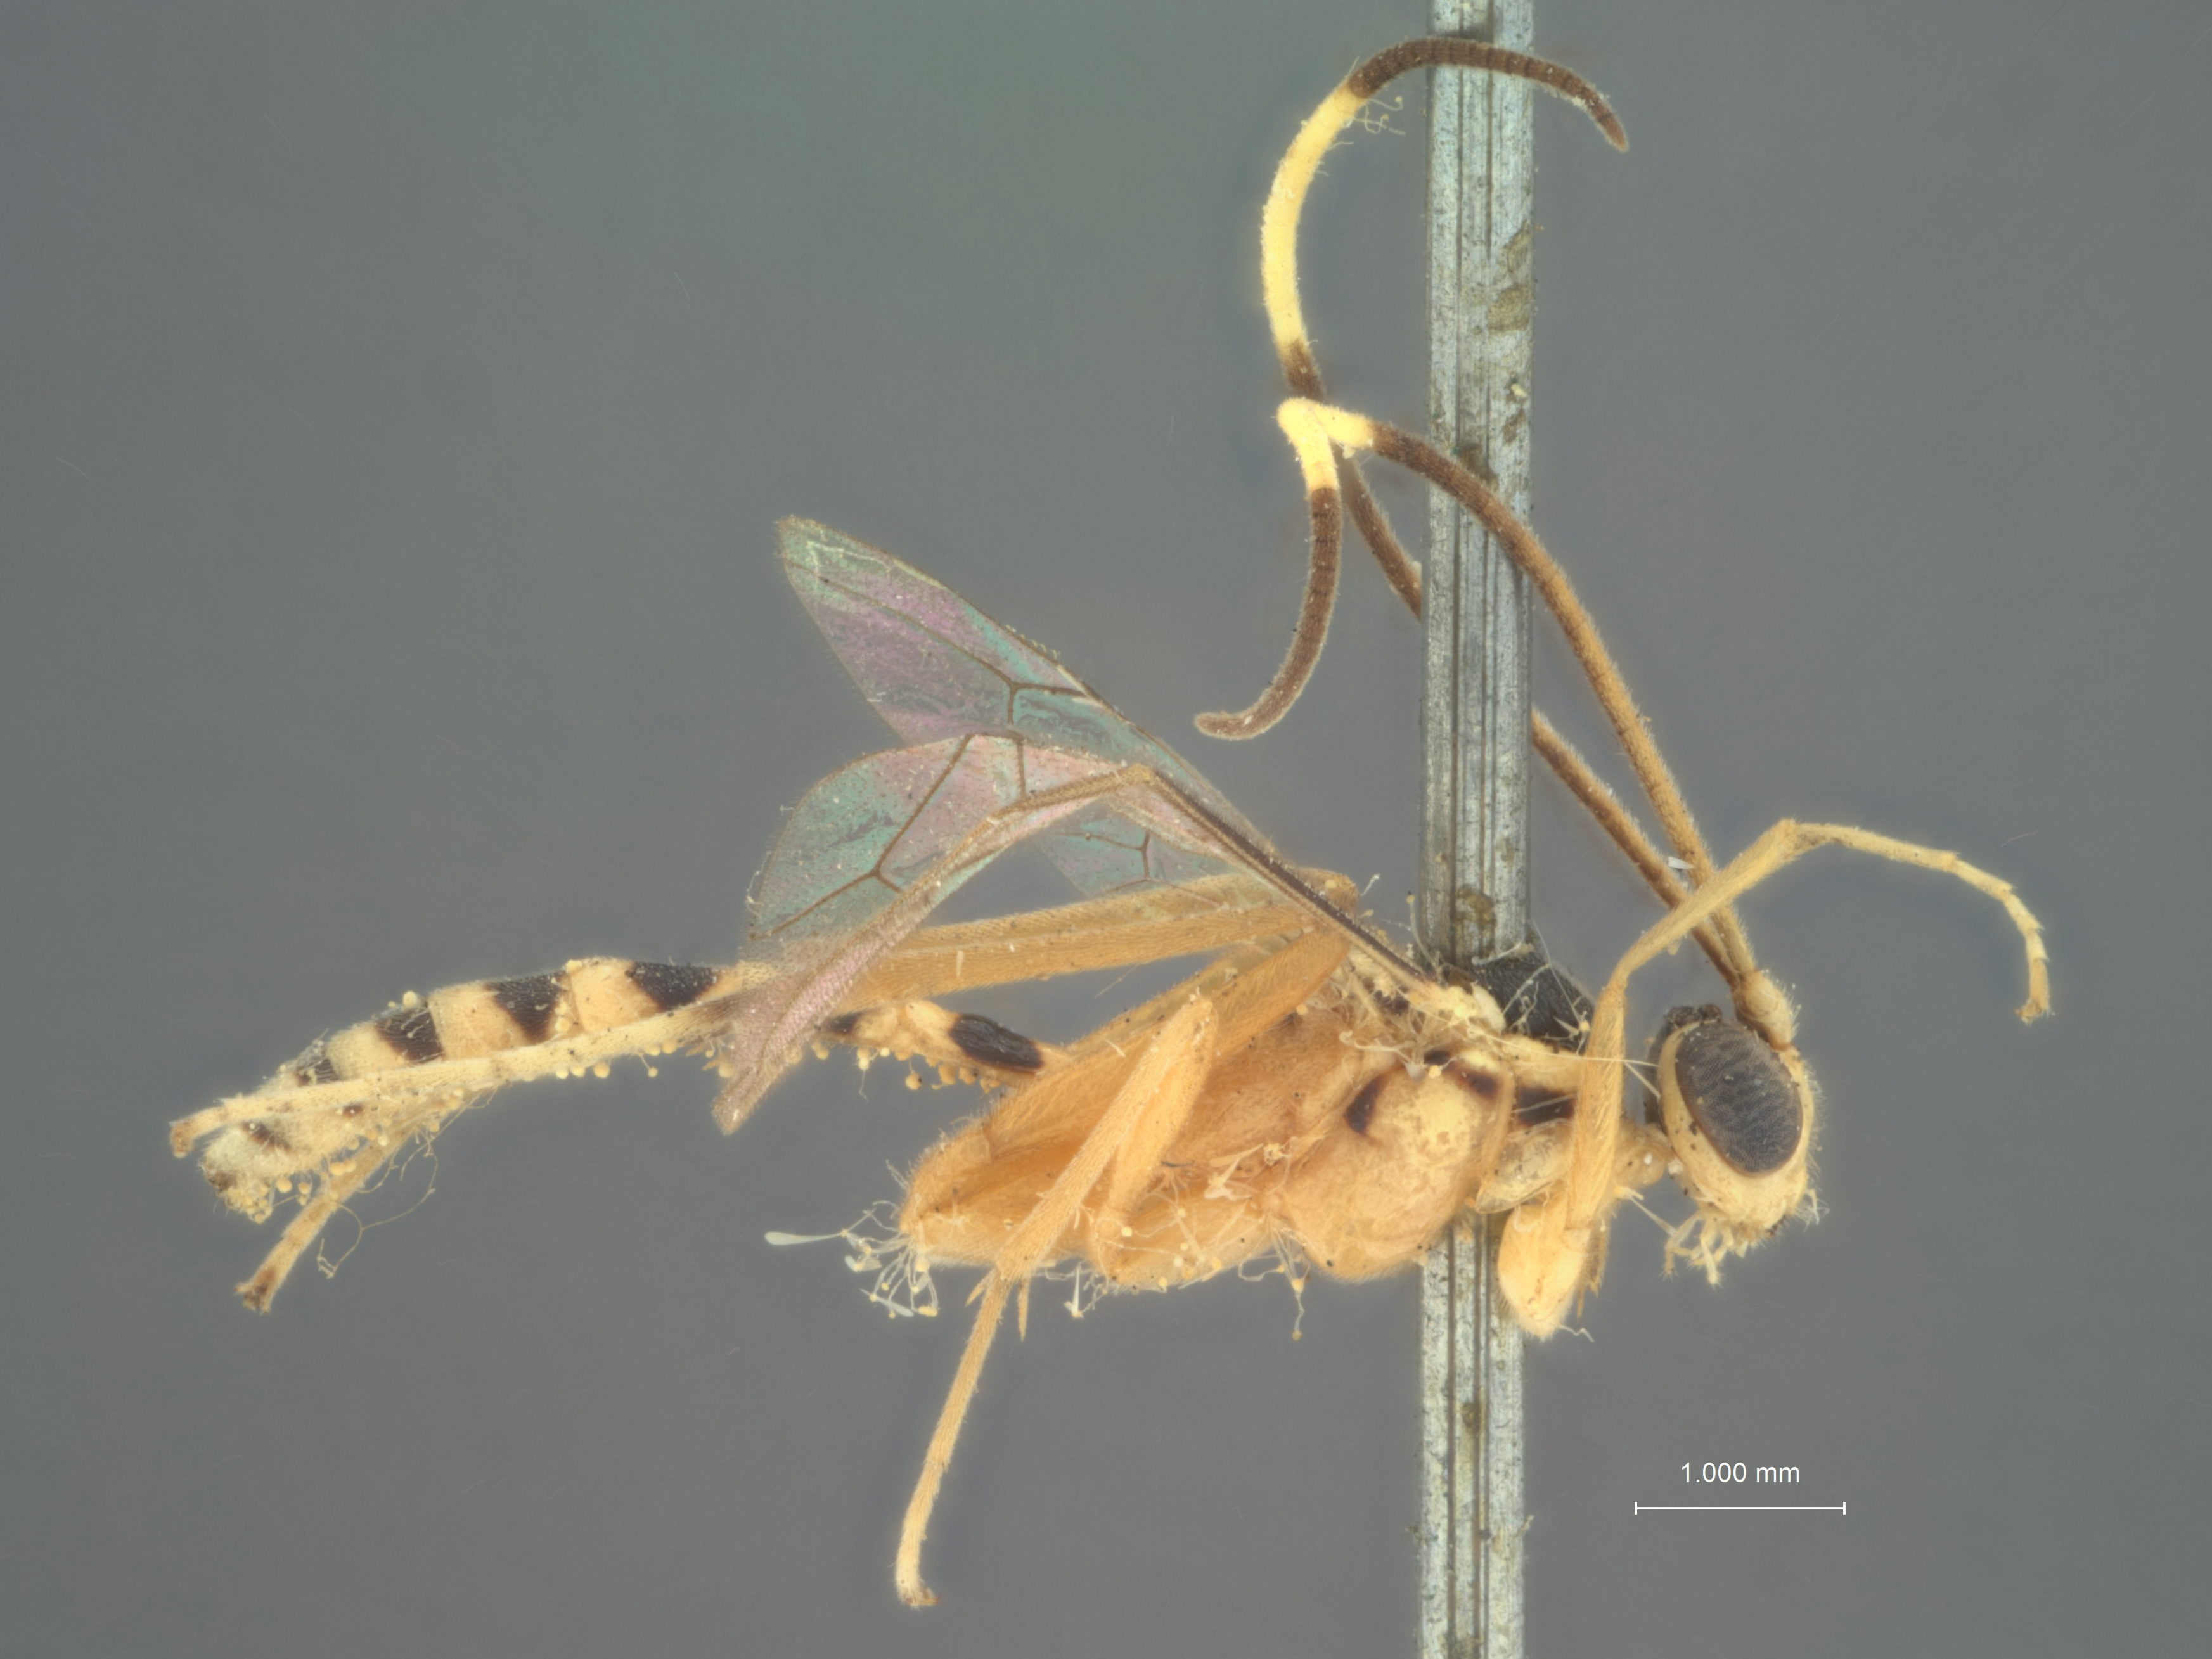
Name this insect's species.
Glypta leucozonata
